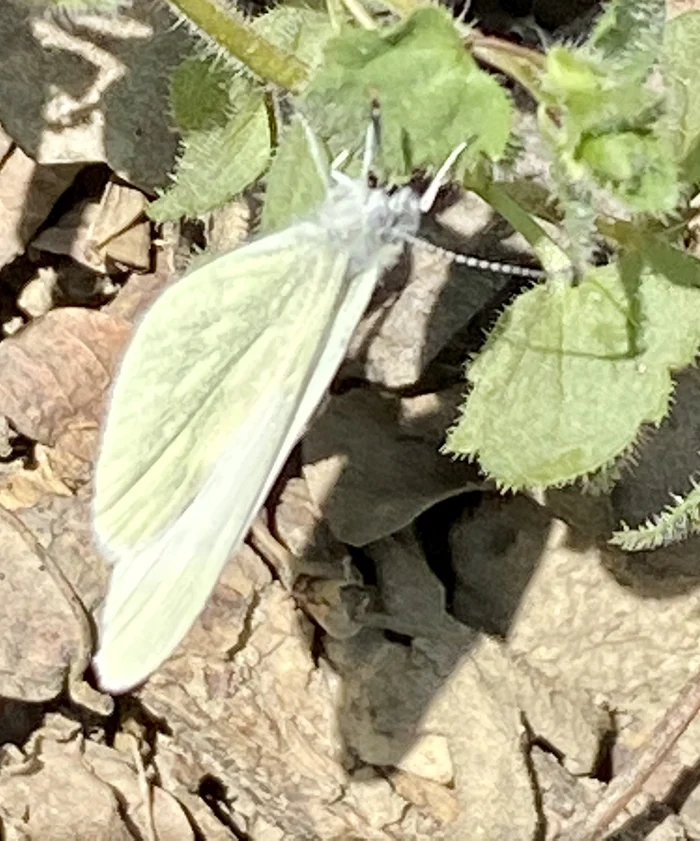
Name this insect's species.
Leptidea sinapis/juvernica
